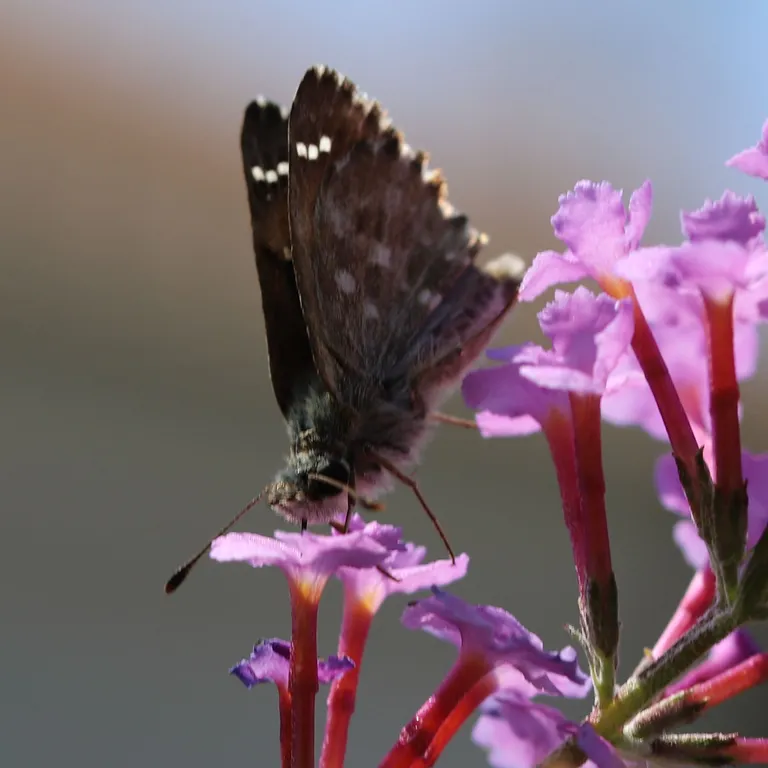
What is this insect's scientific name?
Carcharodus alceae
